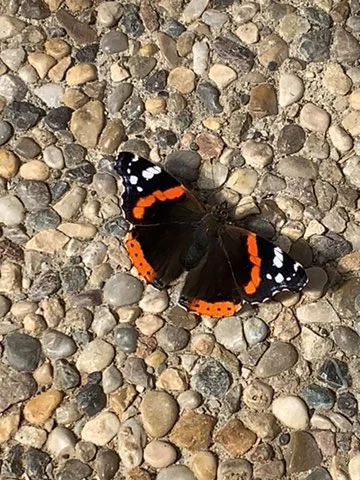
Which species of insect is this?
Vanessa atalanta
